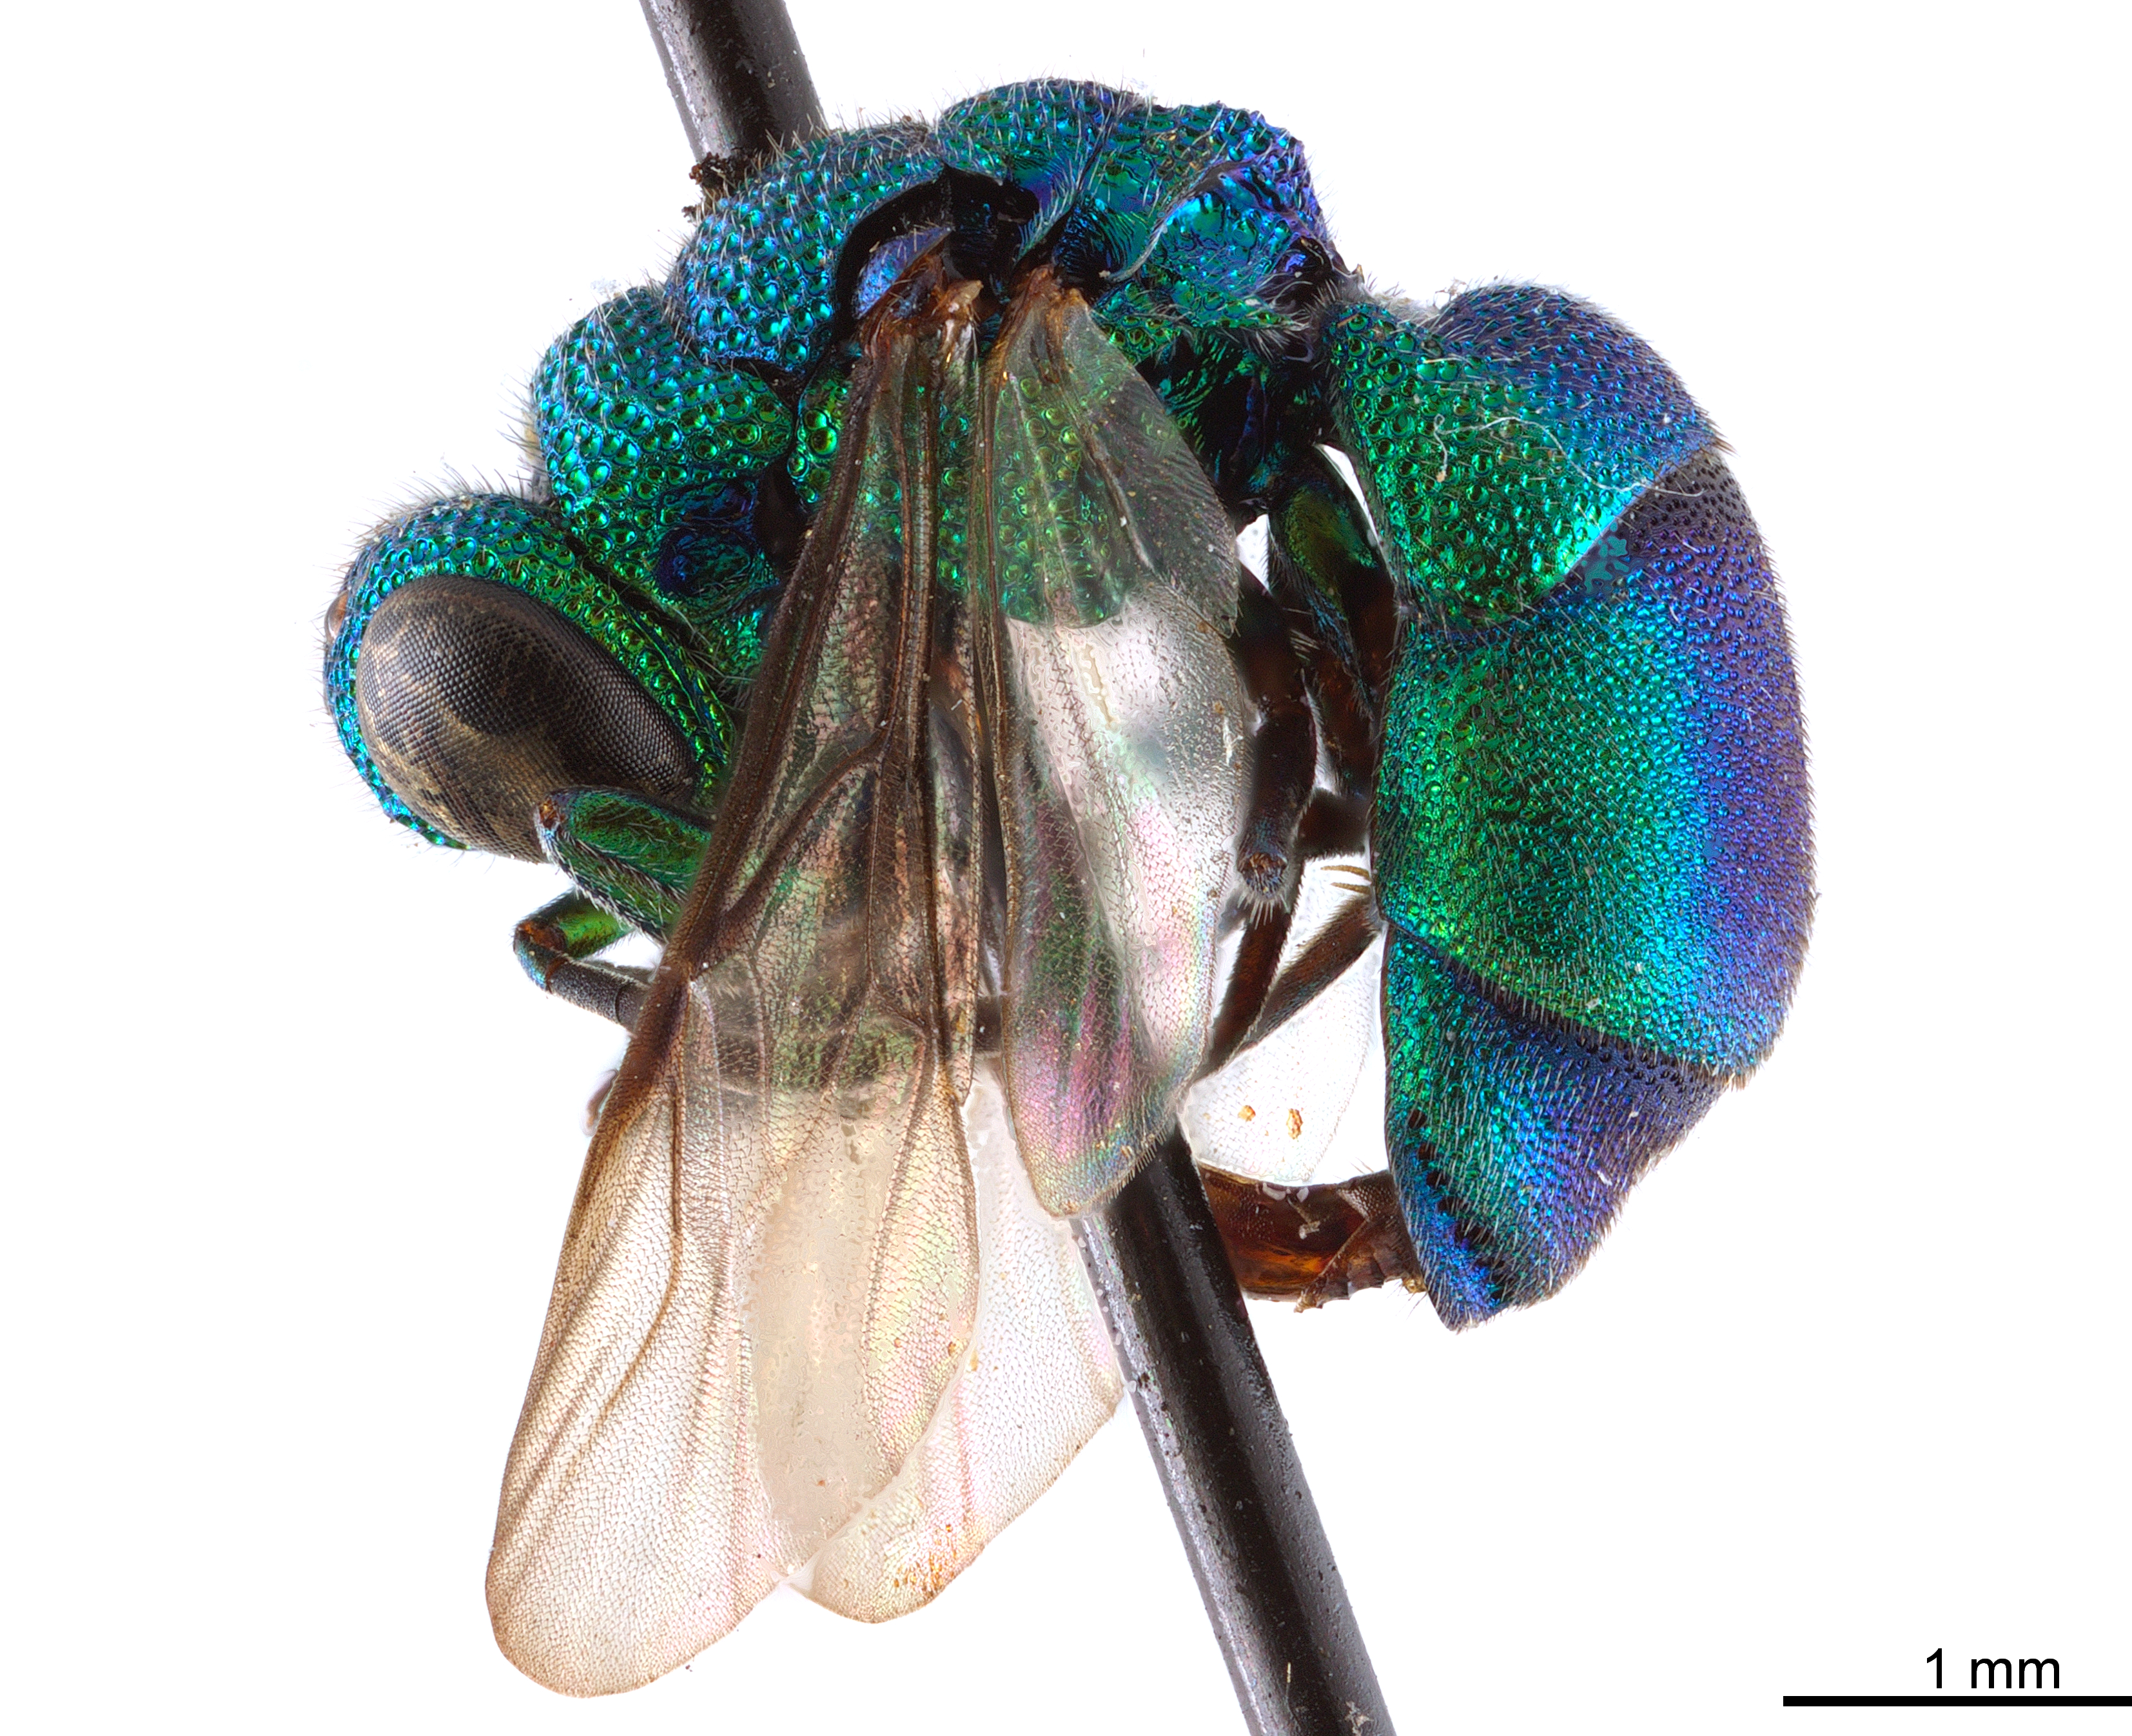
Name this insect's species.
Primeuchroeus biroi
